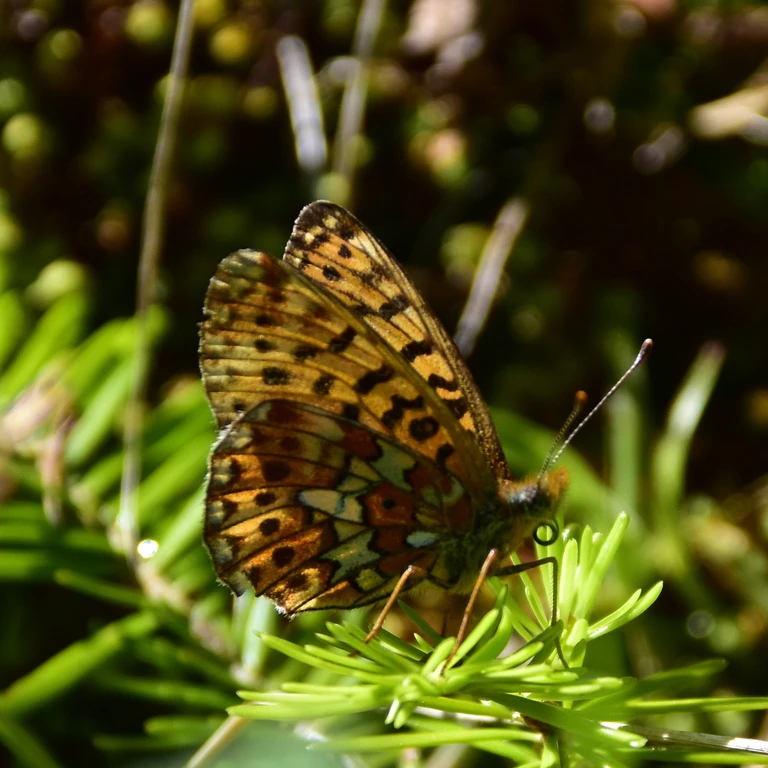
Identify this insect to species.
Boloria euphrosyne (also Clossiana euphrosyne)
